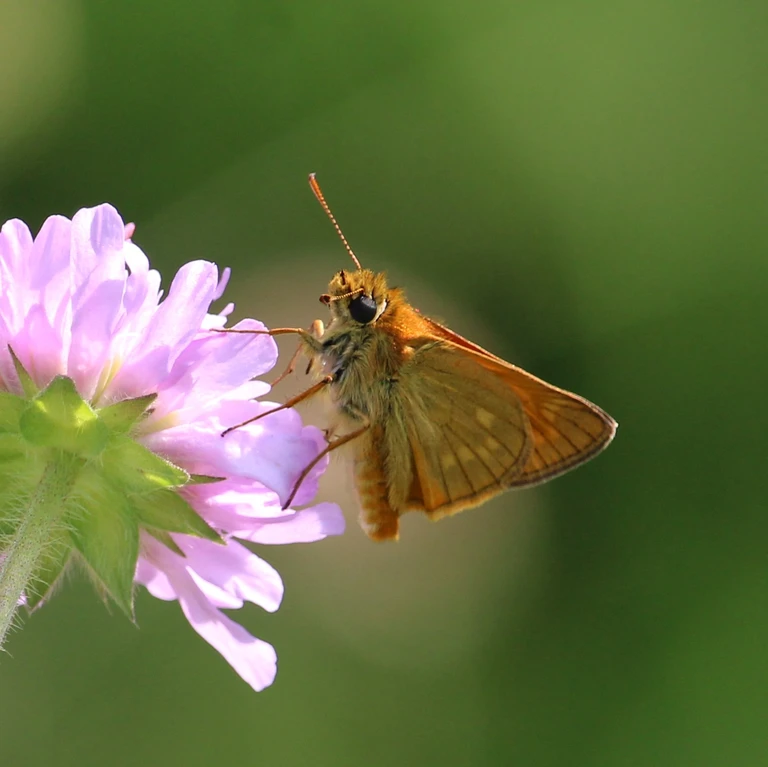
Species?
Ochlodes sylvanus (also Ochlodes venata)
